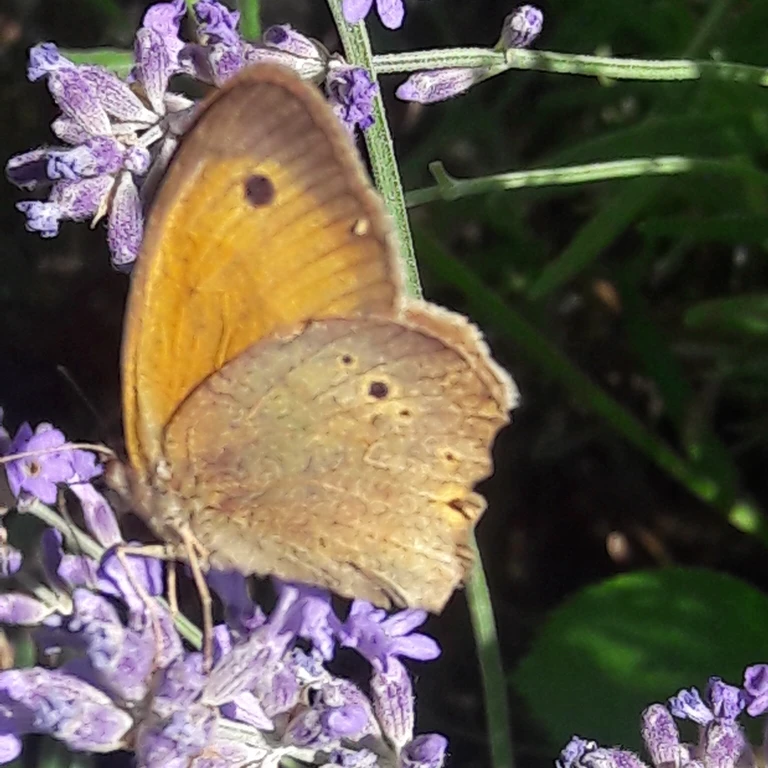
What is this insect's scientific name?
Maniola jurtina
